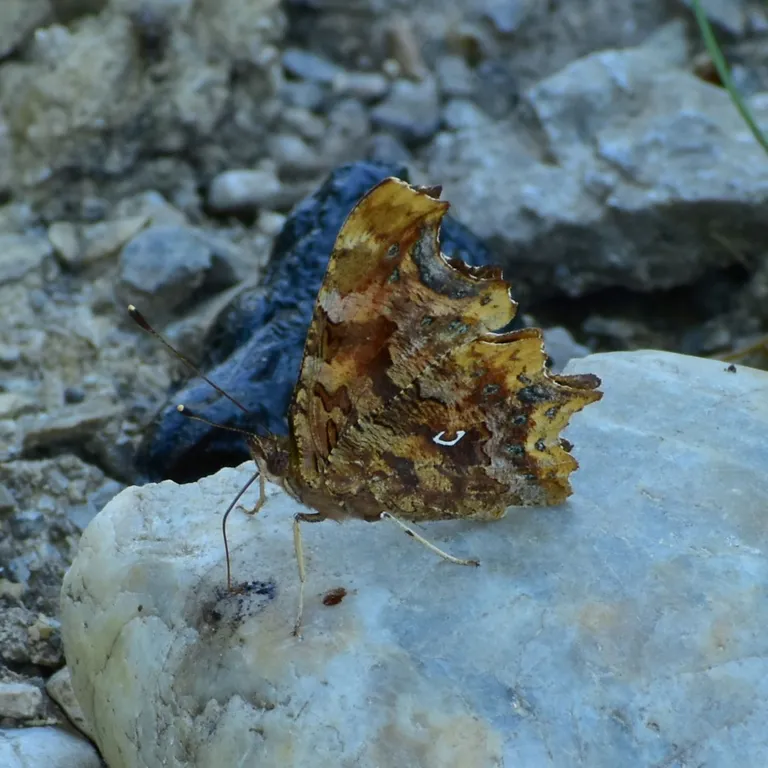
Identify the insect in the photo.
Polygonia c-album
